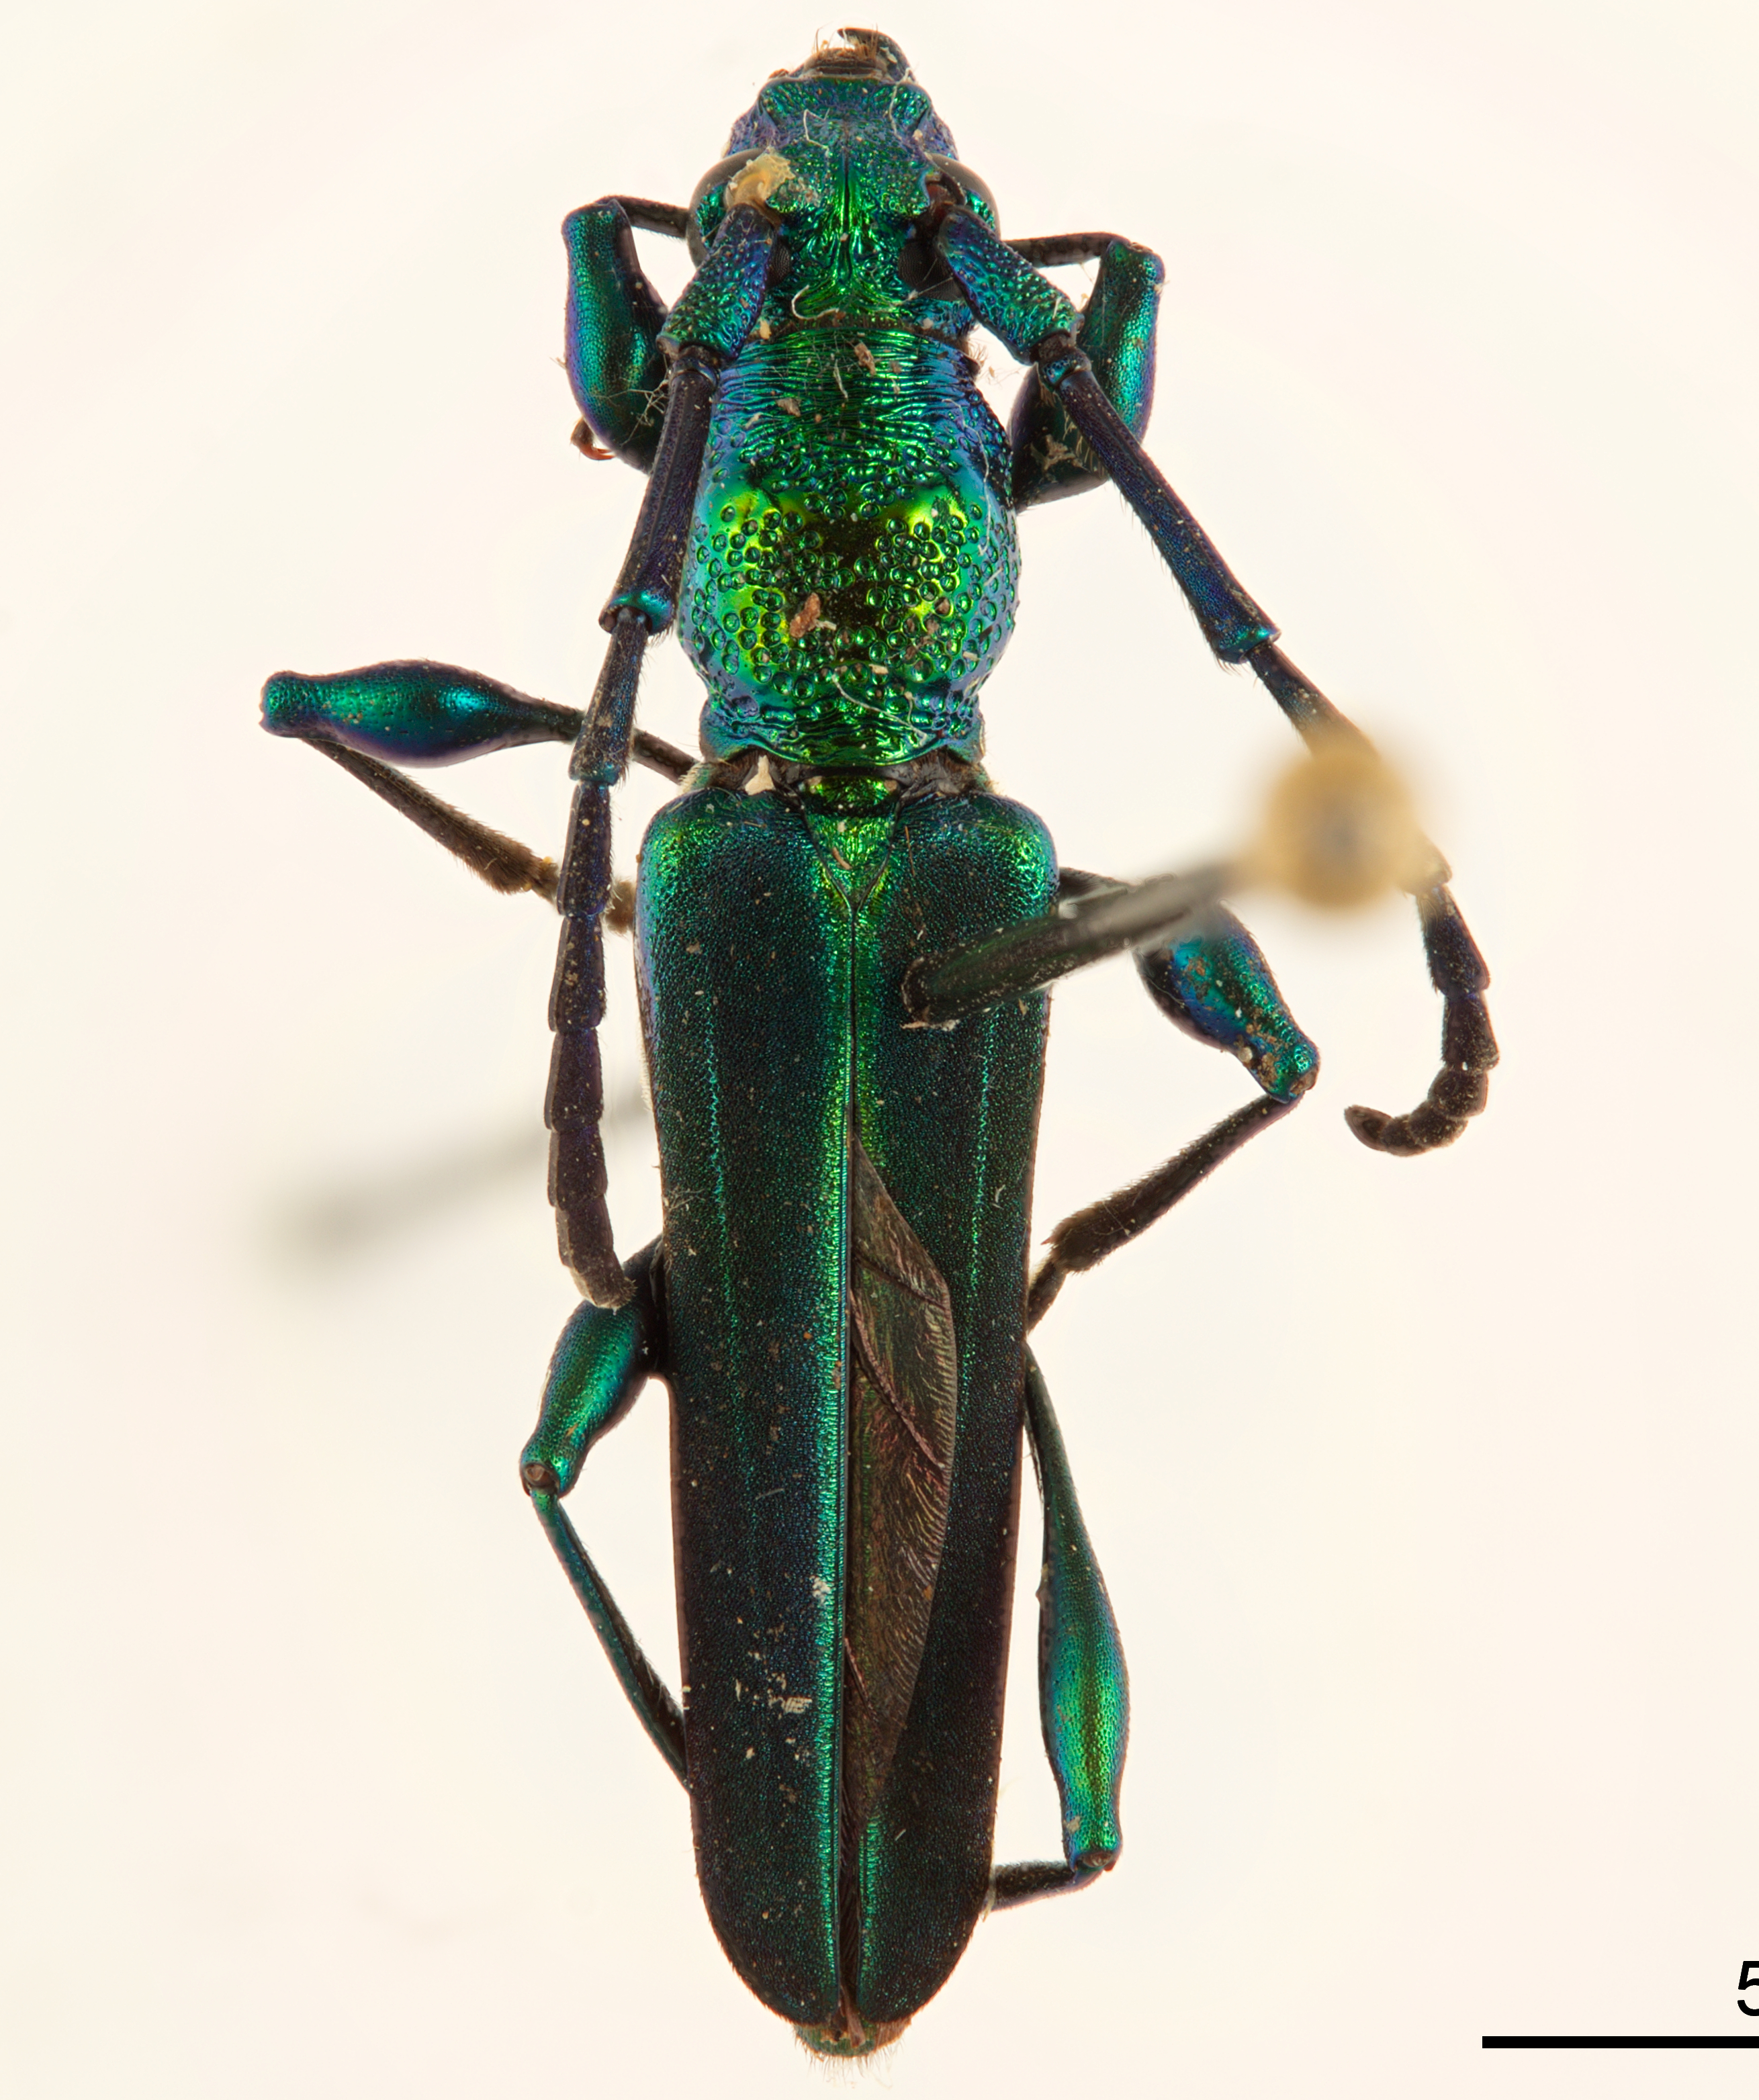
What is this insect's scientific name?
Euporus verdis
